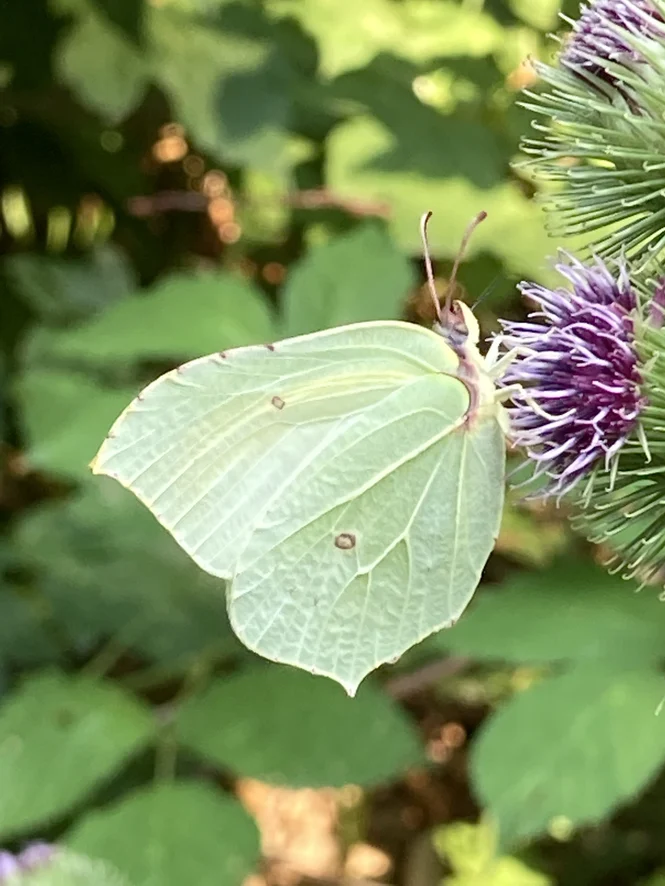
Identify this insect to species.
Gonepteryx rhamni
